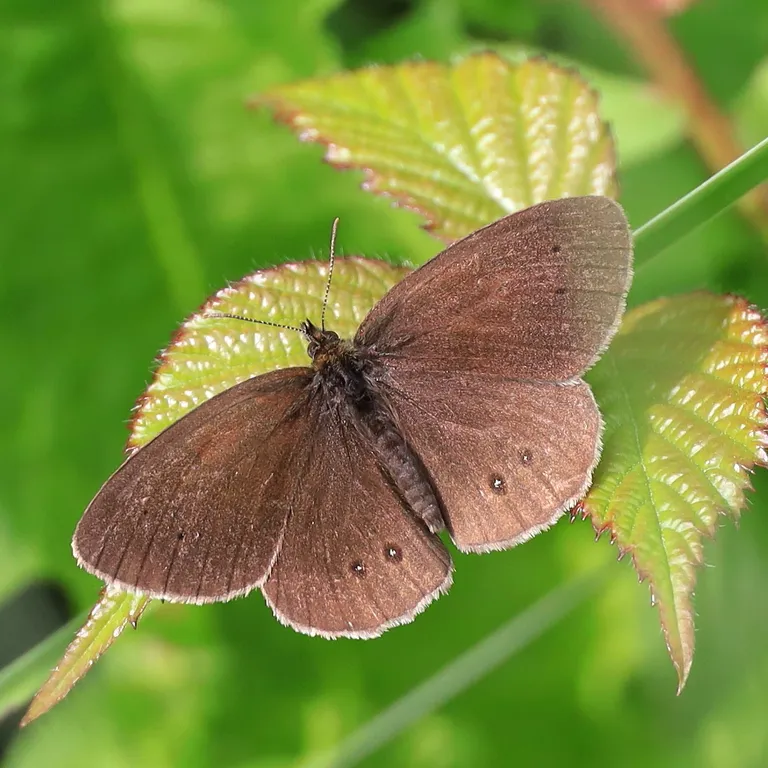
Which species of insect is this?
Aphantopus hyperantus
